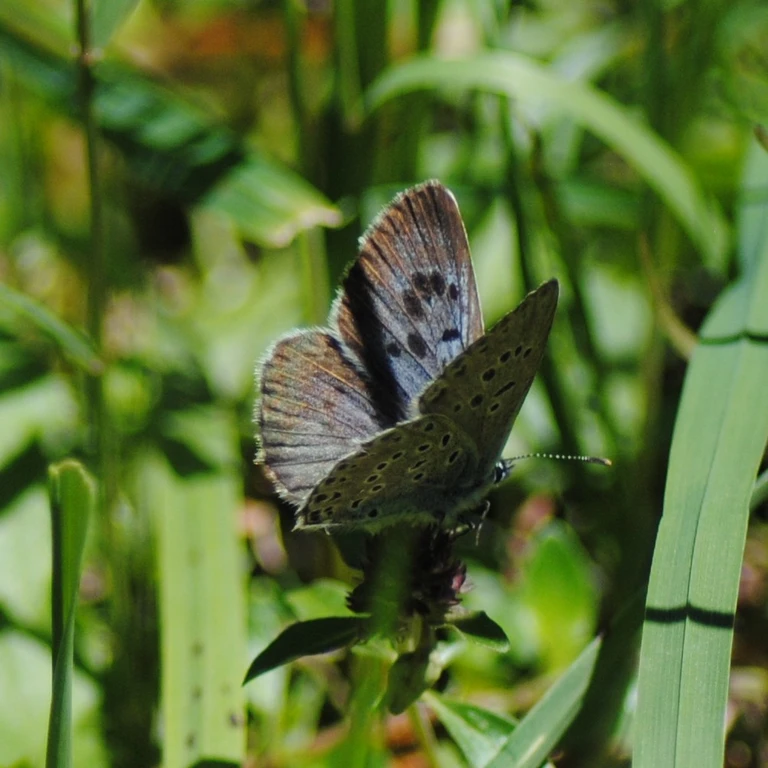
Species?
Phengaris arion (also Maculinea arion)
